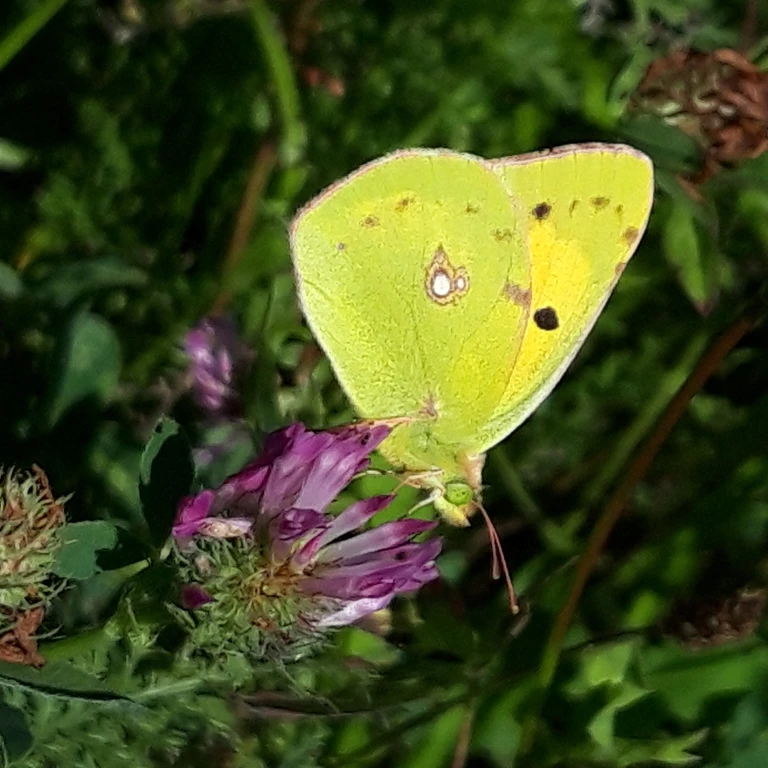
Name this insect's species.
Colias croceus
